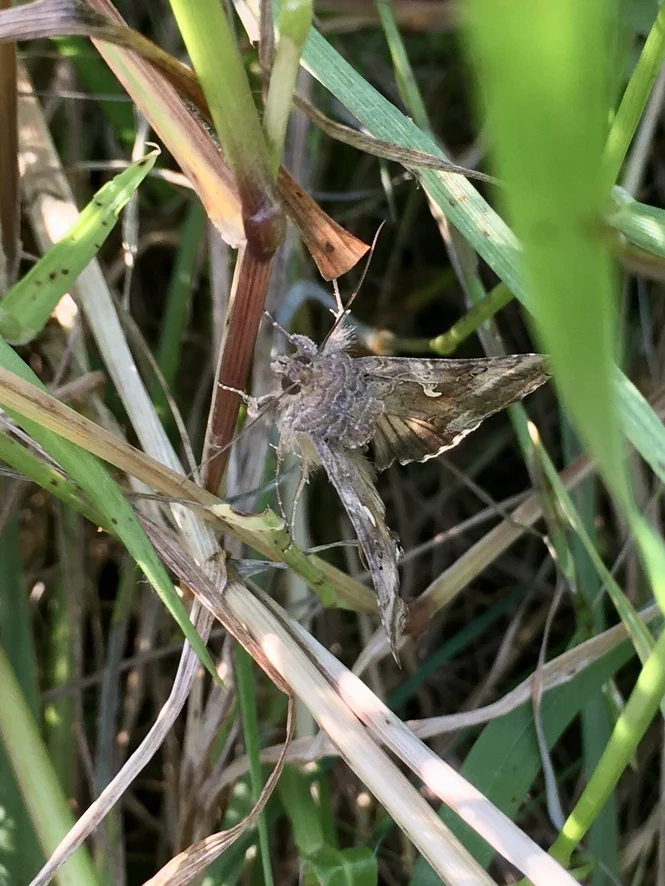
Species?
Autographa gamma
